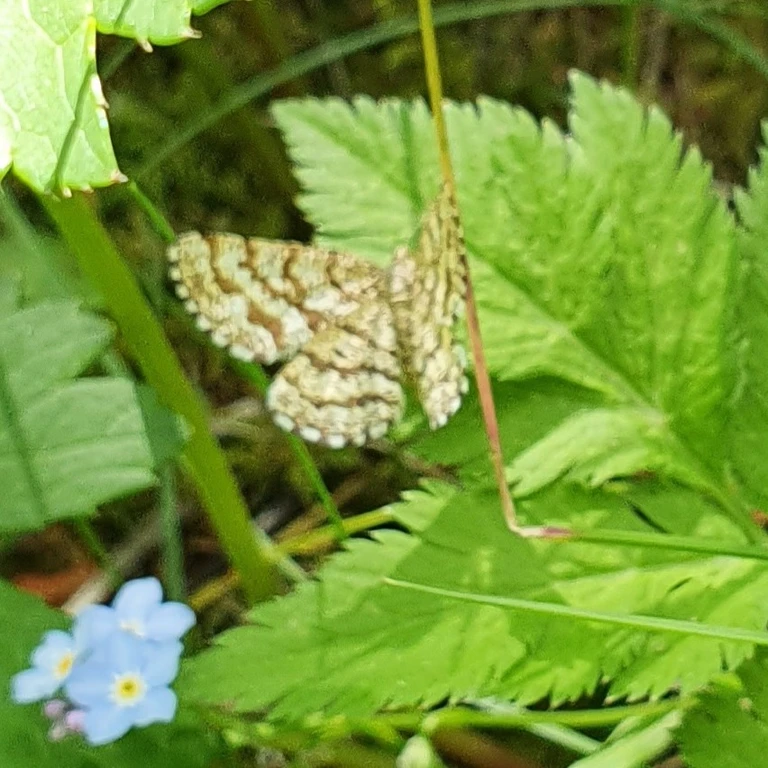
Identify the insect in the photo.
Ematurga atomaria
